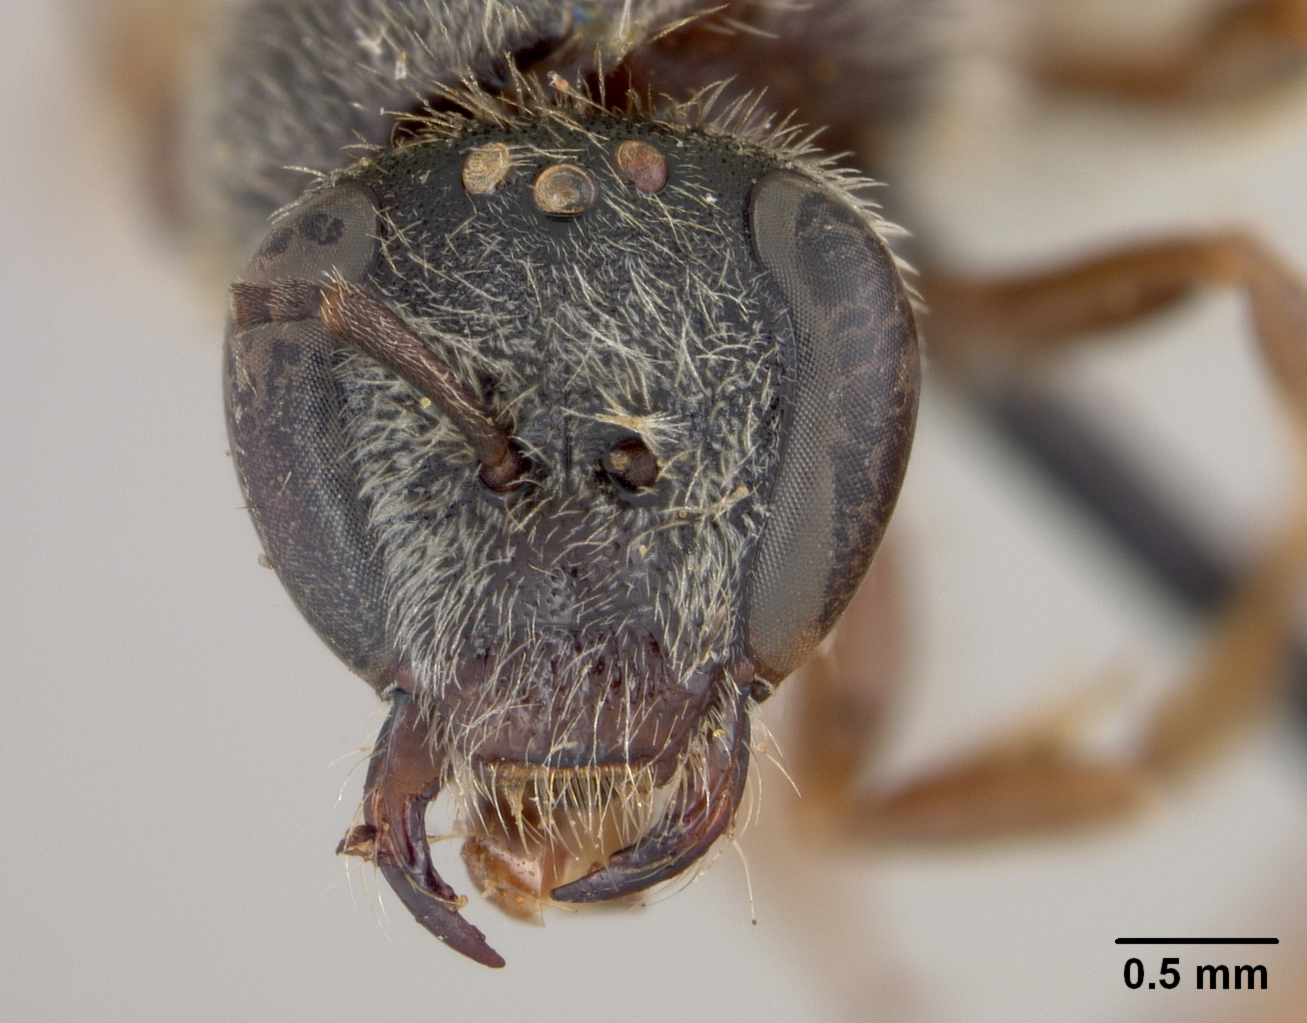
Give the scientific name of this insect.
Halictus philipi
